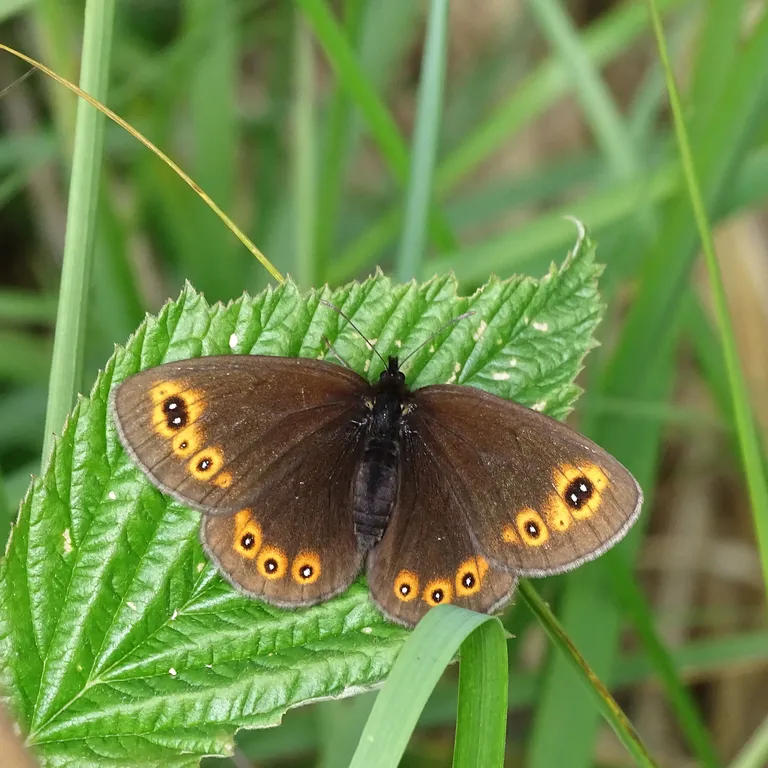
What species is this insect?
Erebia medusa
